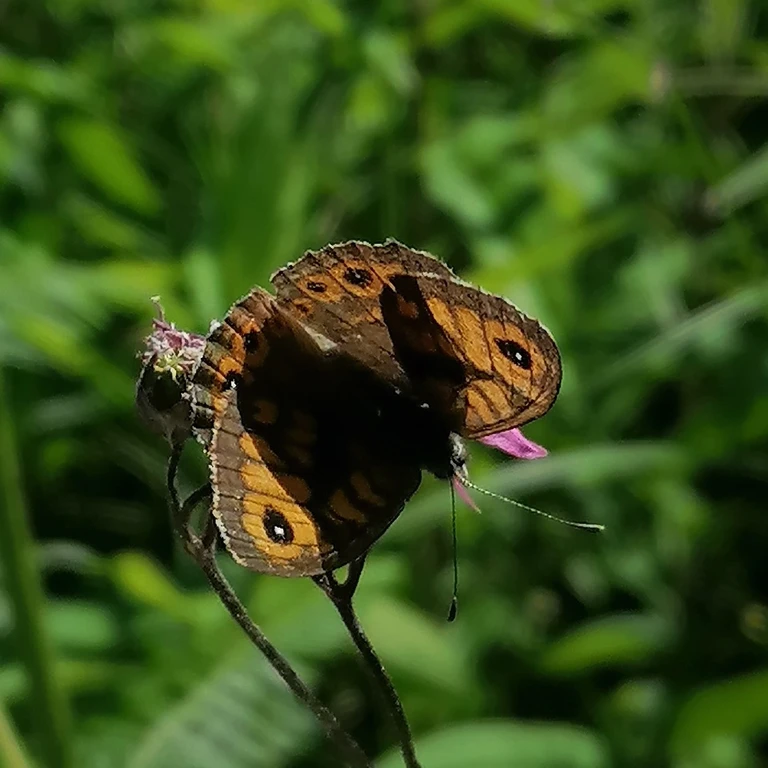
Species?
Lasiommata megera (also Pararge megera)
